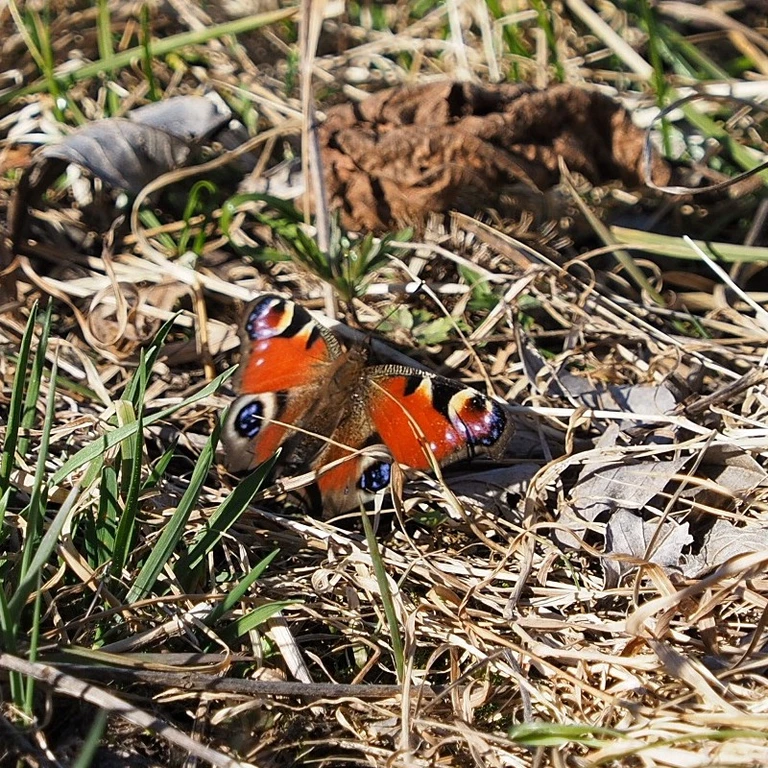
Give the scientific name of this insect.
Aglais io
